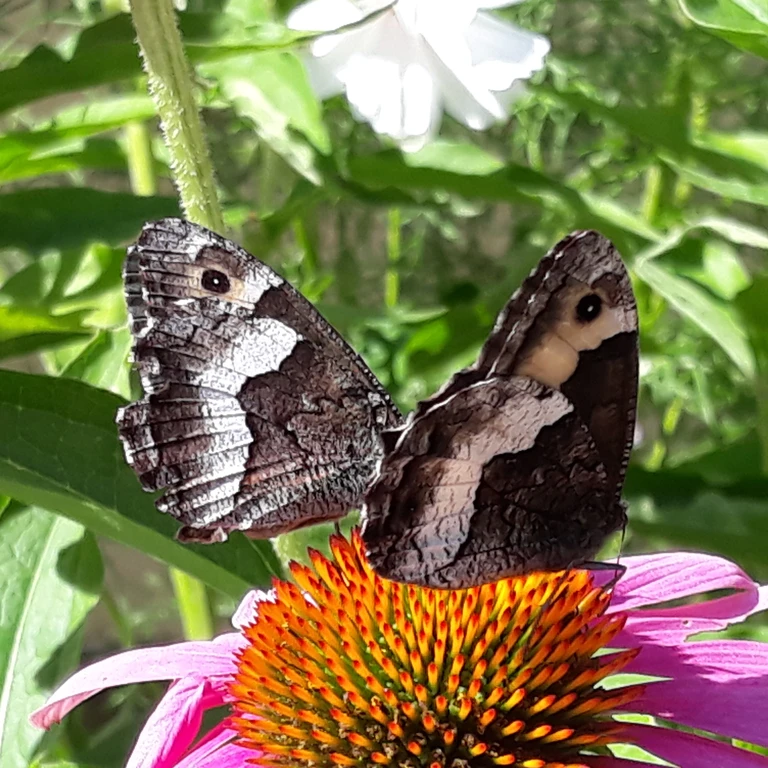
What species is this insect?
Hipparchia alcyone
